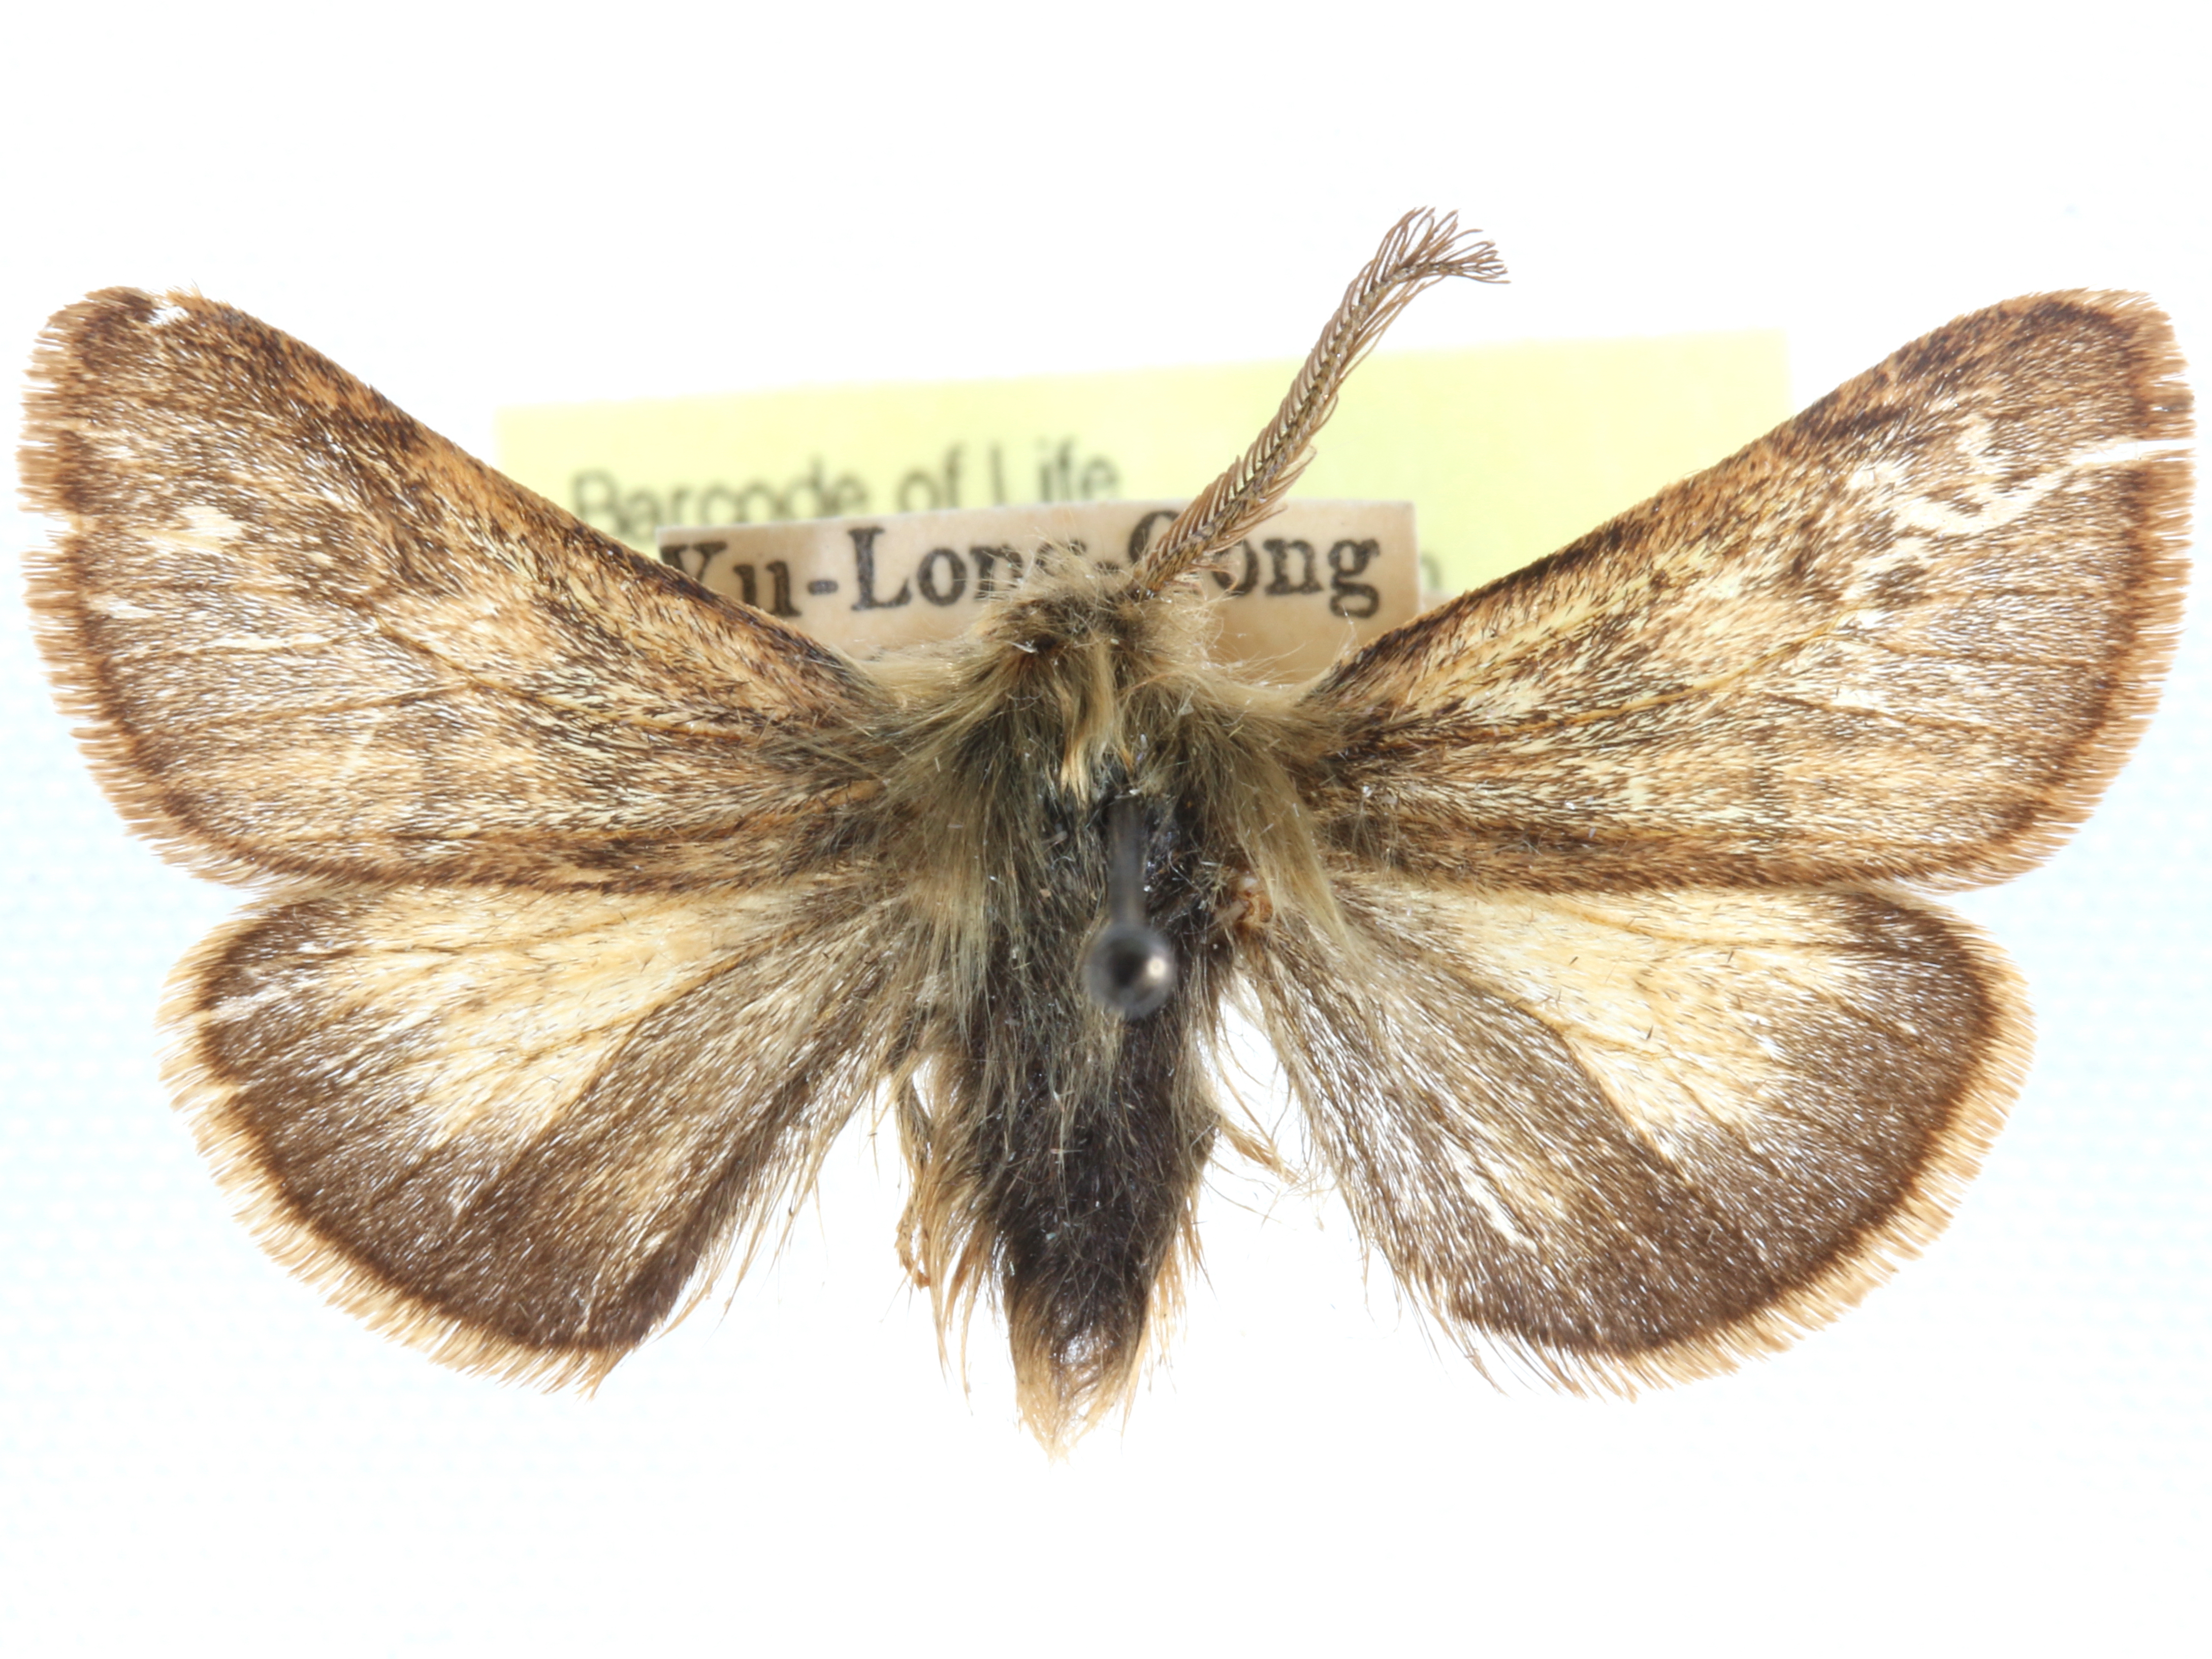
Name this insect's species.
Dasorgyia alpherakii
